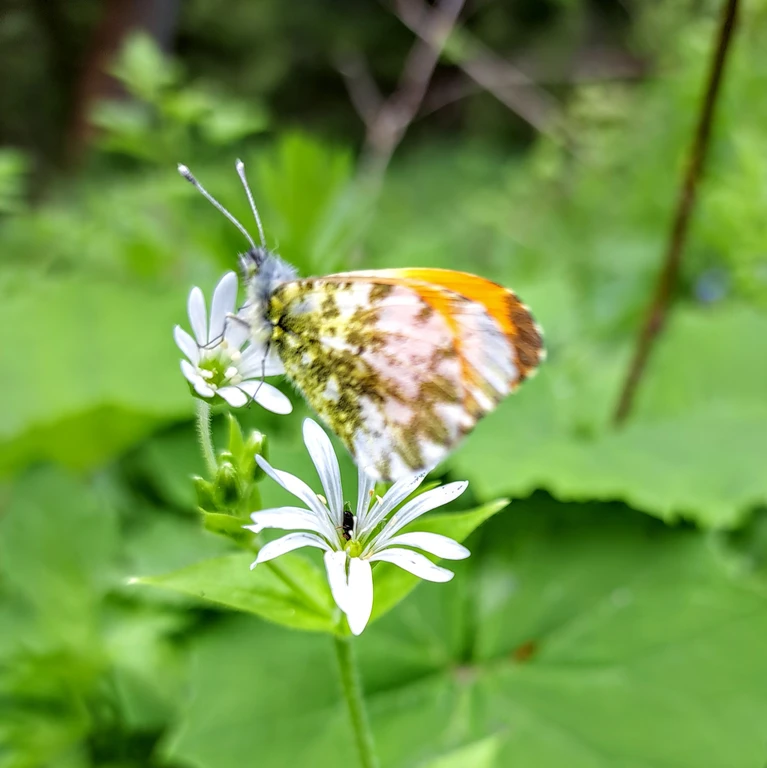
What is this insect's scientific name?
Anthocharis cardamines
